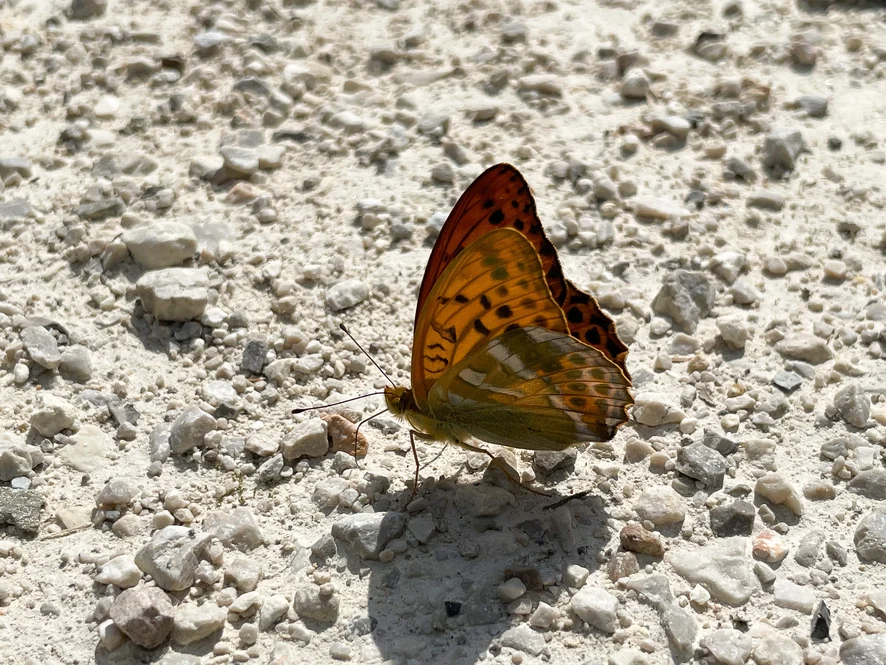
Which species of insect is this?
Argynnis paphia
